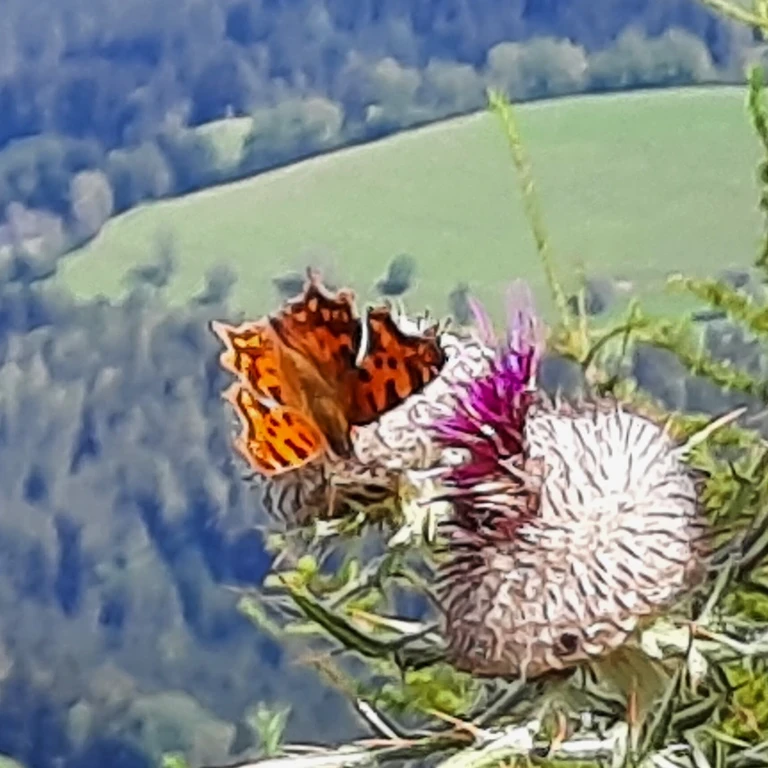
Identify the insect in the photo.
Polygonia c-album
